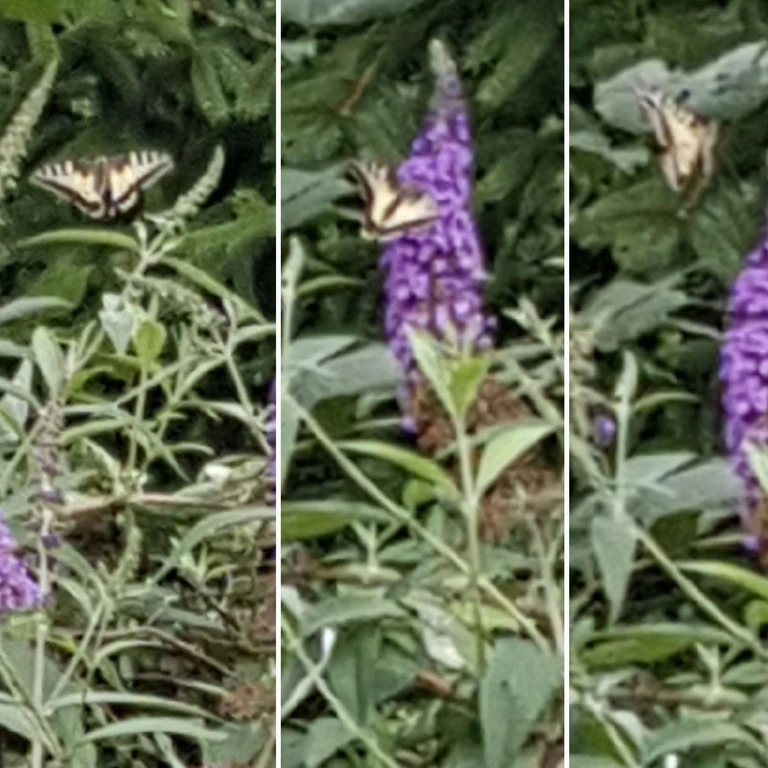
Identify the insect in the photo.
Papilio machaon
